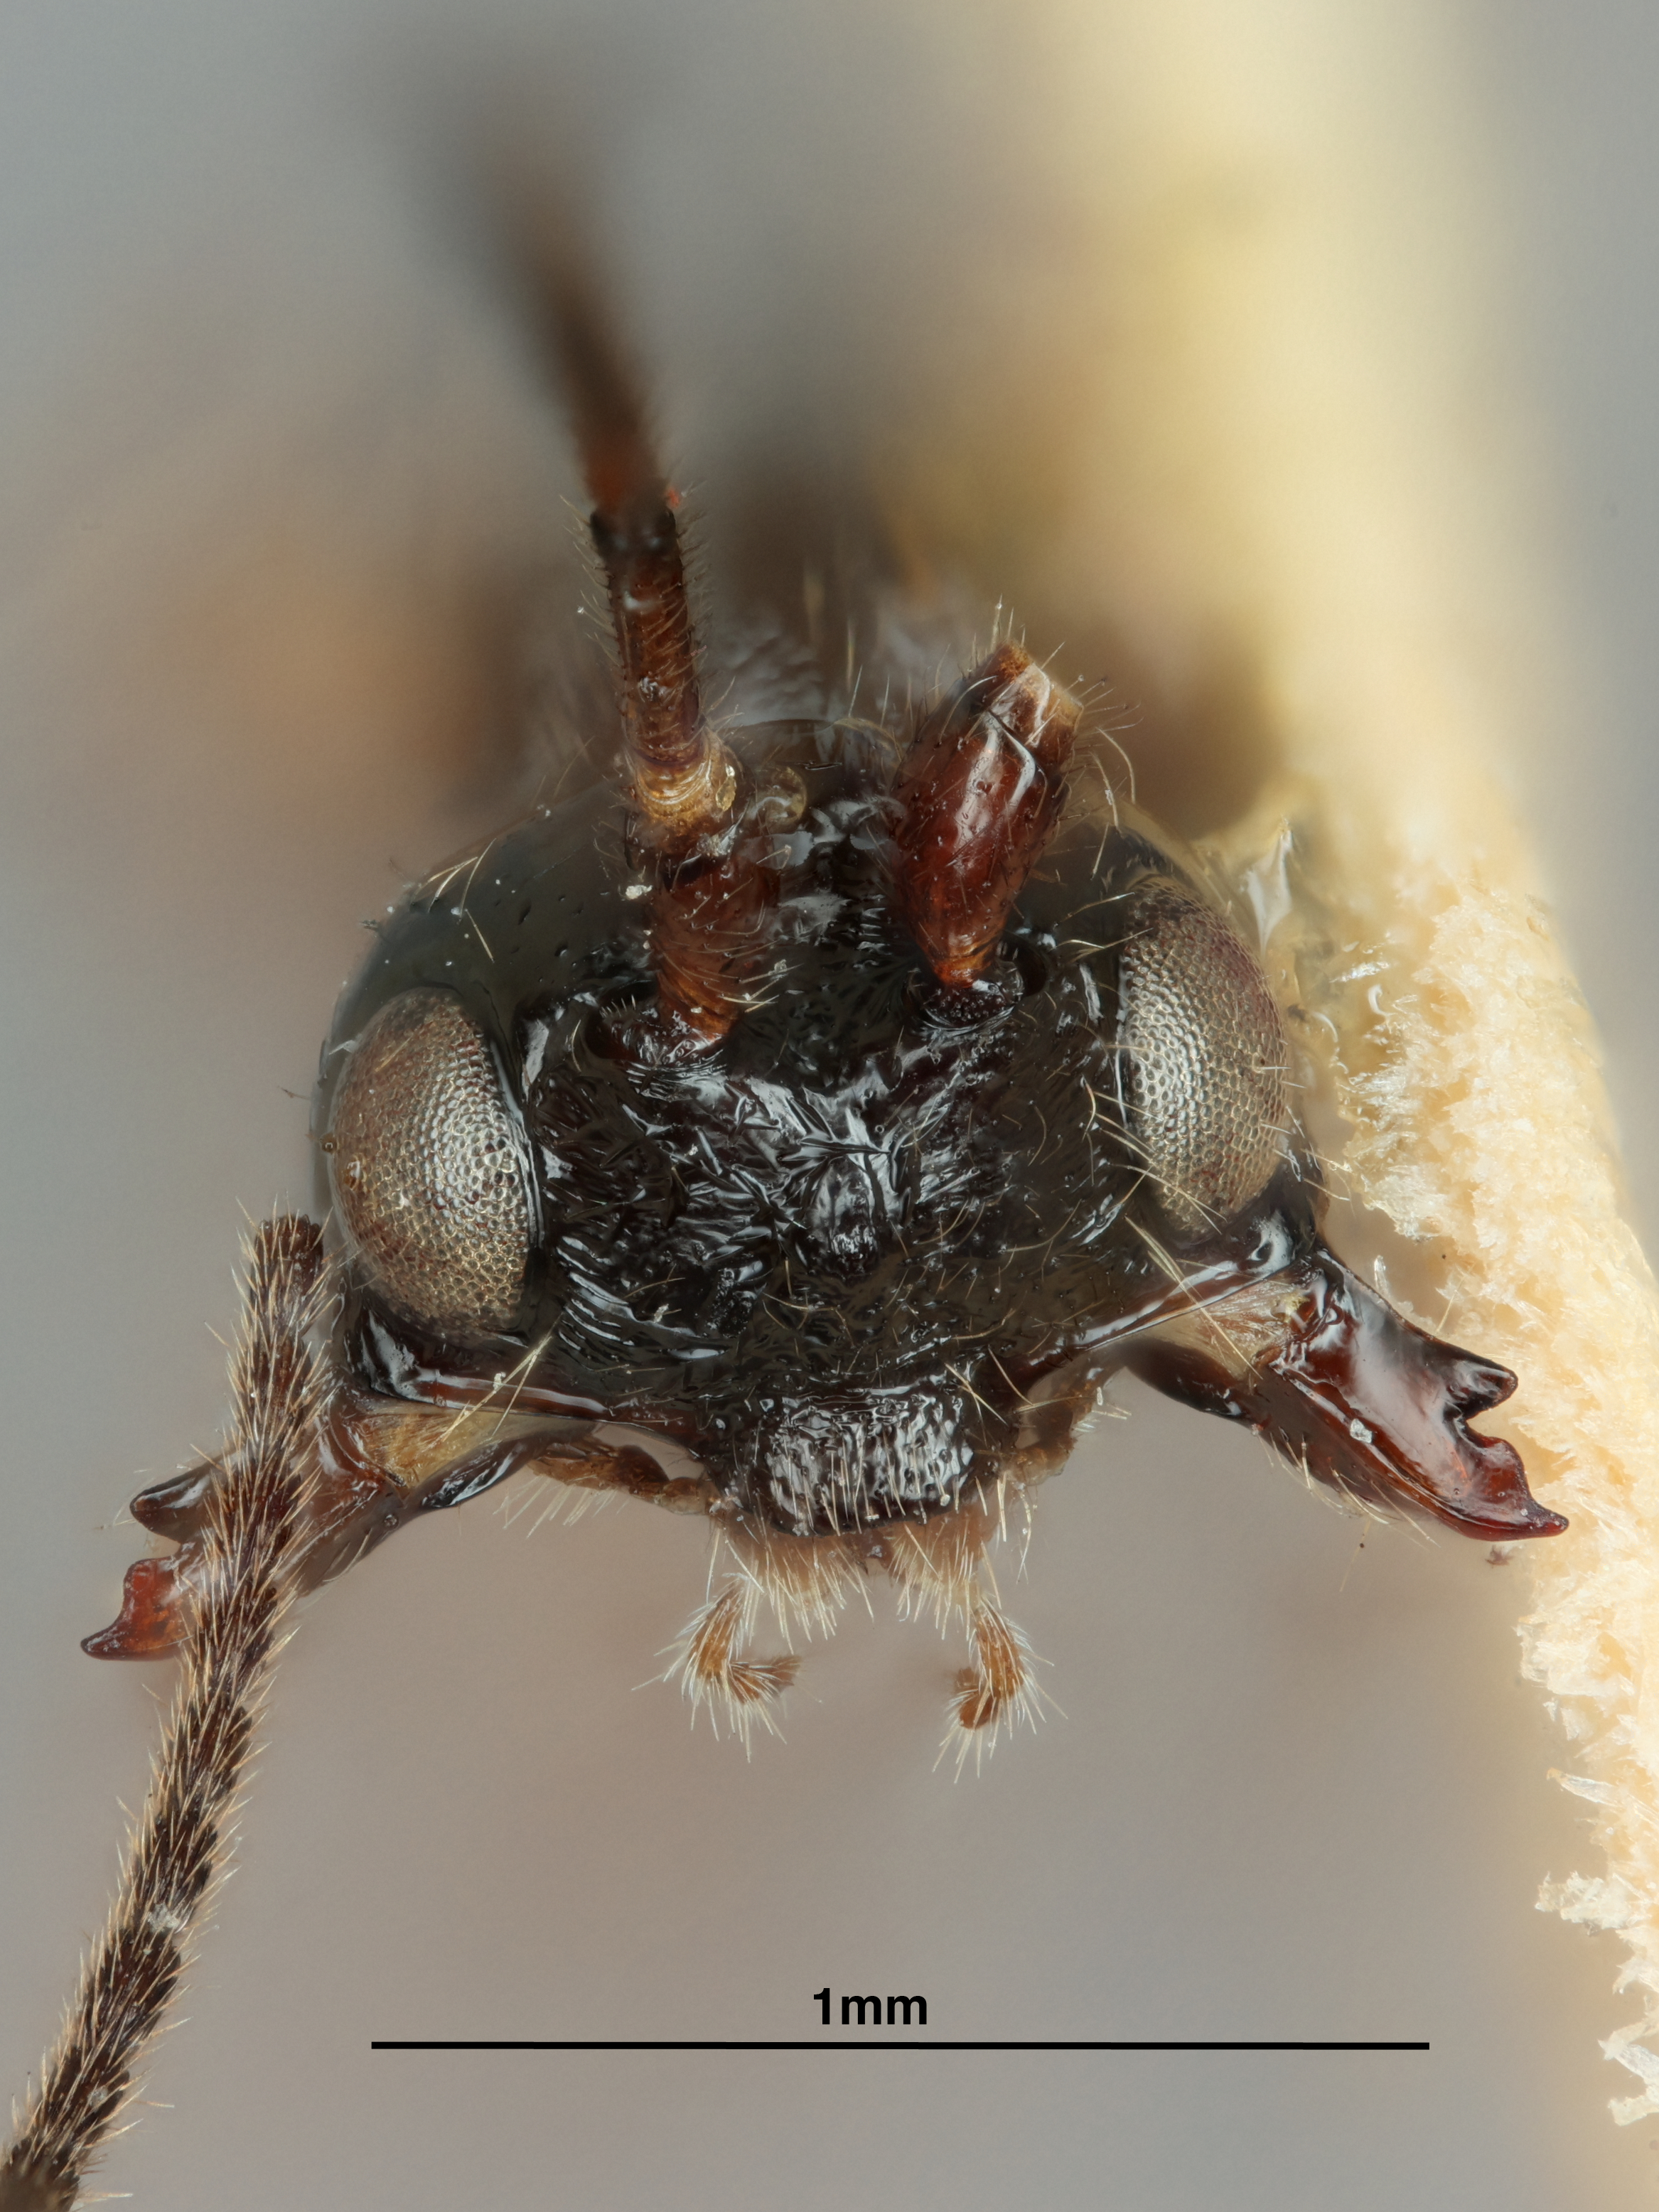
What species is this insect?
Phaenocarpa sculptata
